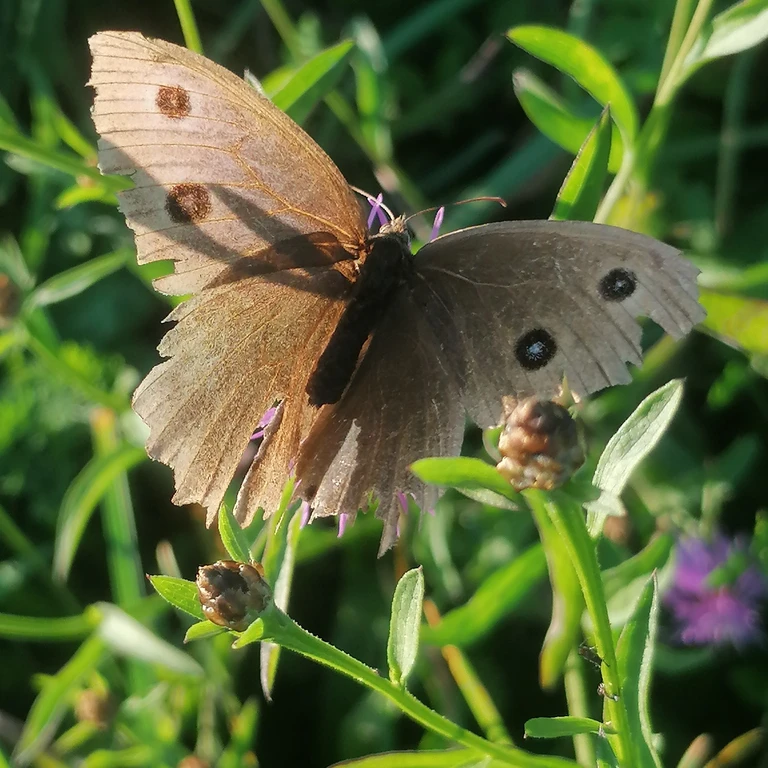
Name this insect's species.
Minois dryas
